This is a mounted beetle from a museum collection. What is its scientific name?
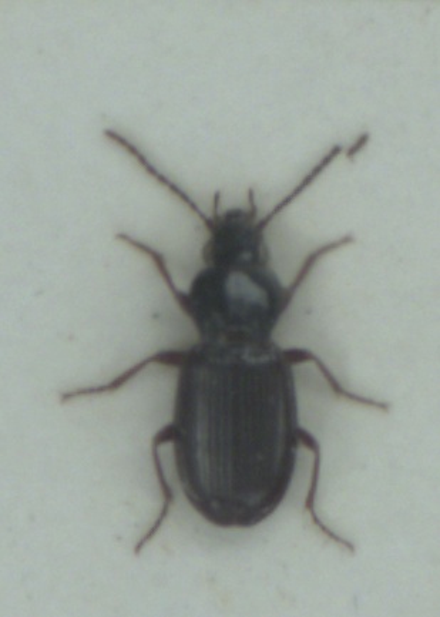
Pterostichus strenuus
